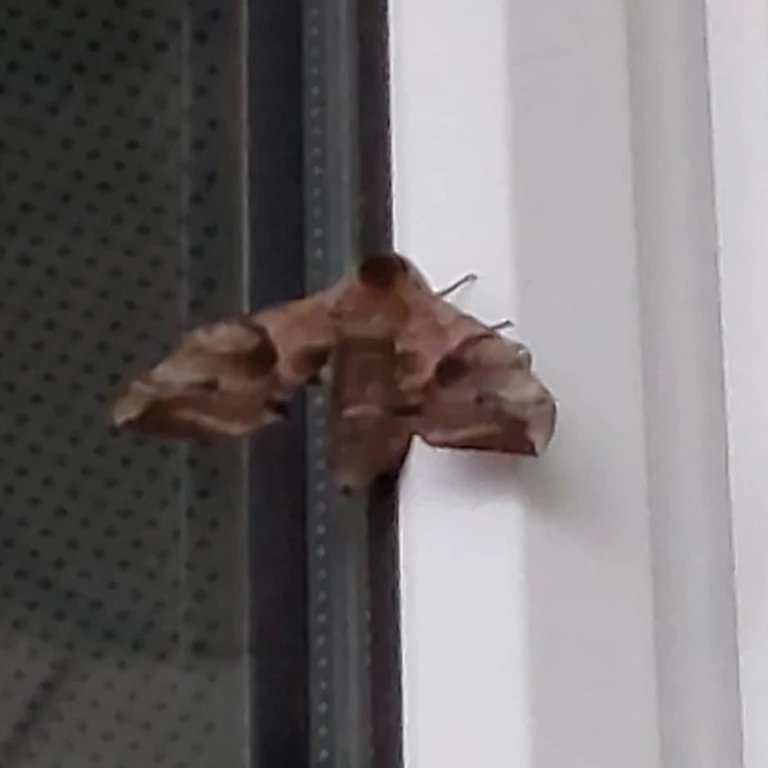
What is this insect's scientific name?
Smerinthus ocellata
